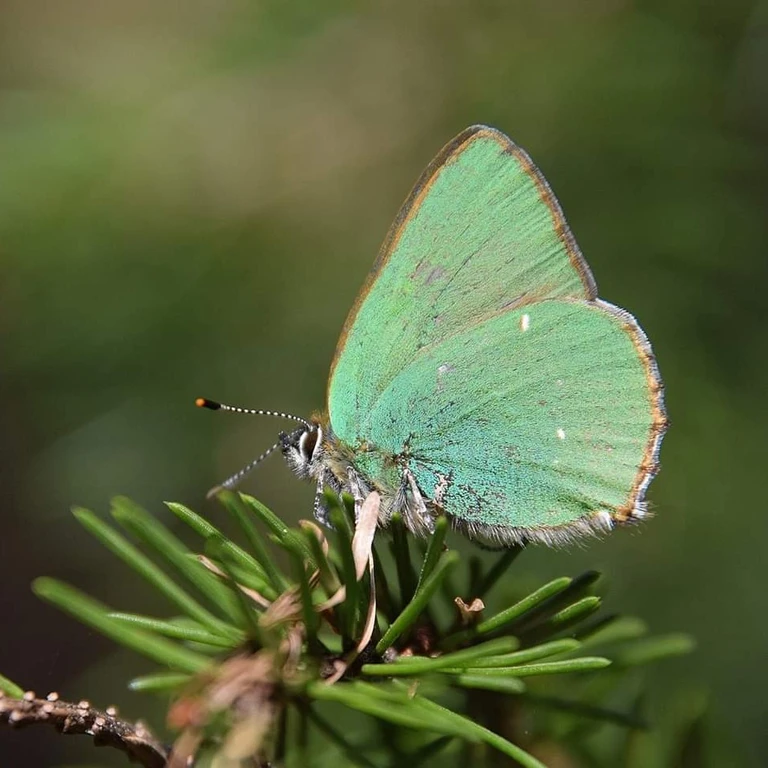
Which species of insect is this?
Callophrys rubi
